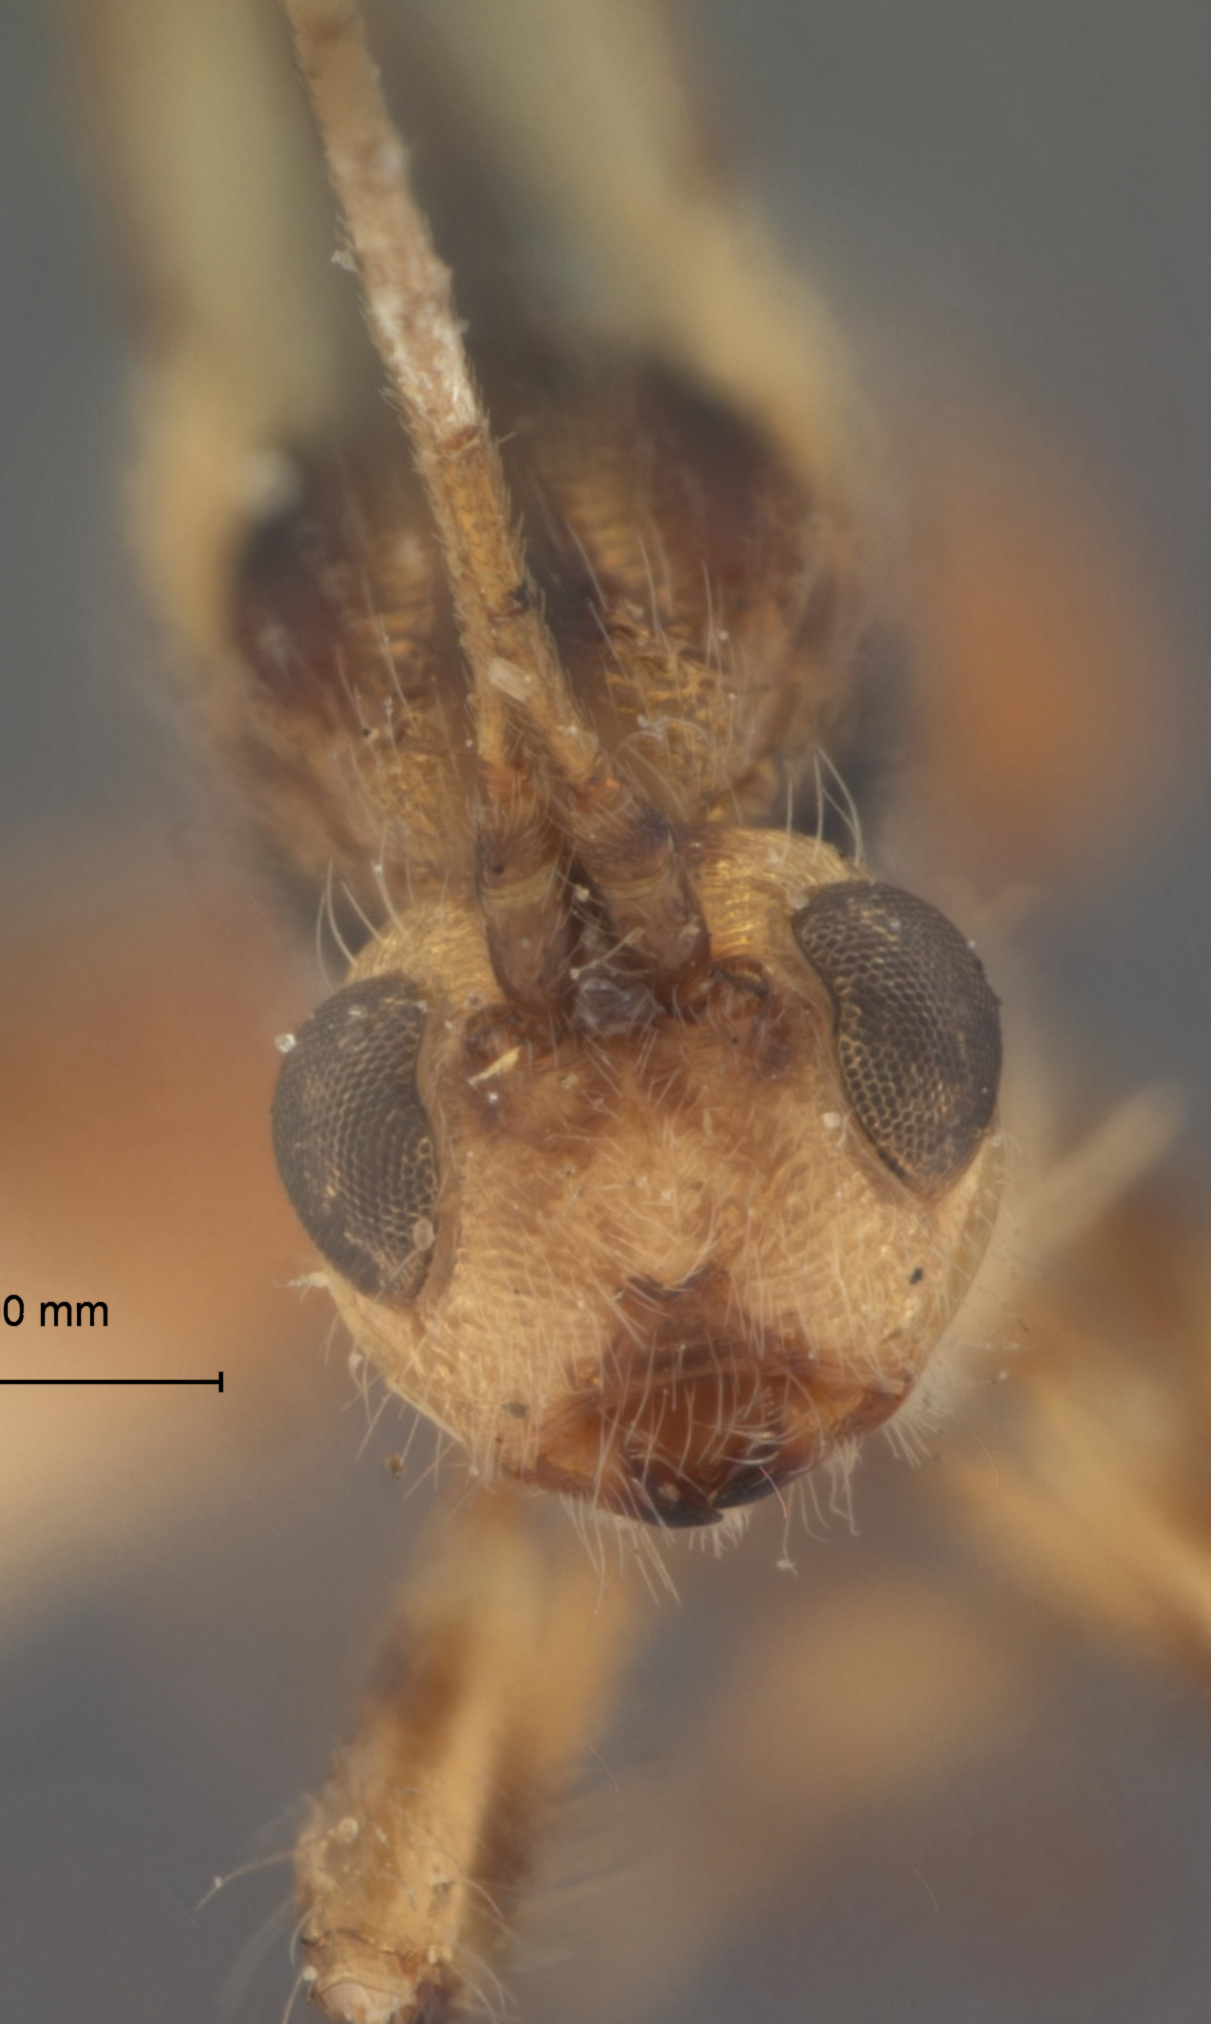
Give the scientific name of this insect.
Spathius pompelon
